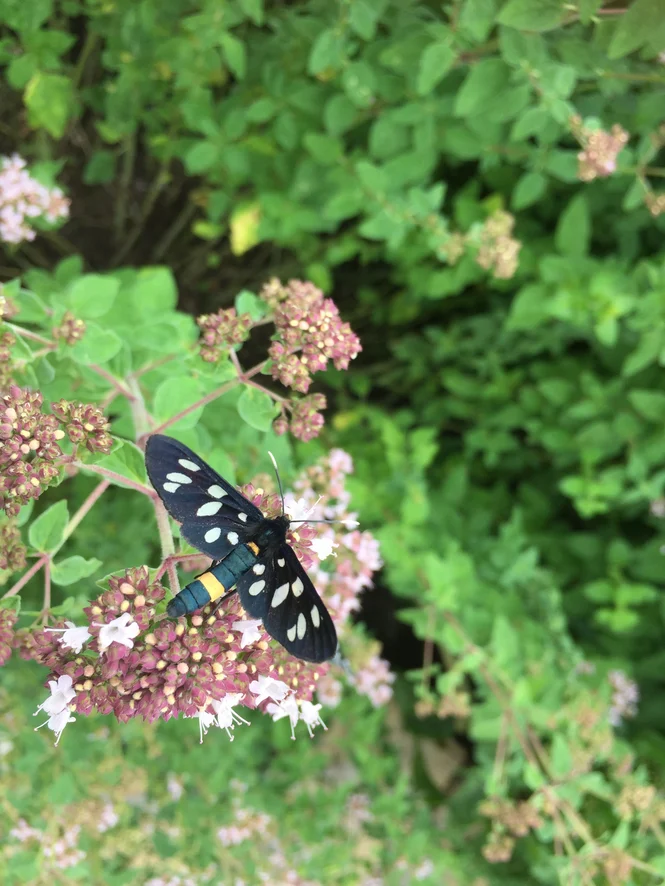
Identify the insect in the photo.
Amata phegea
